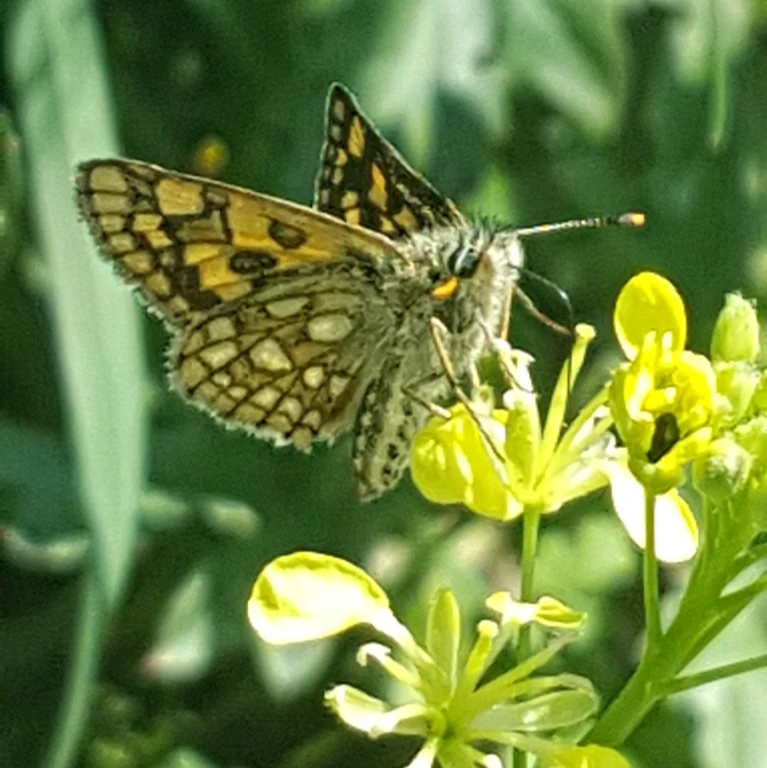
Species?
Carterocephalus palaemon
